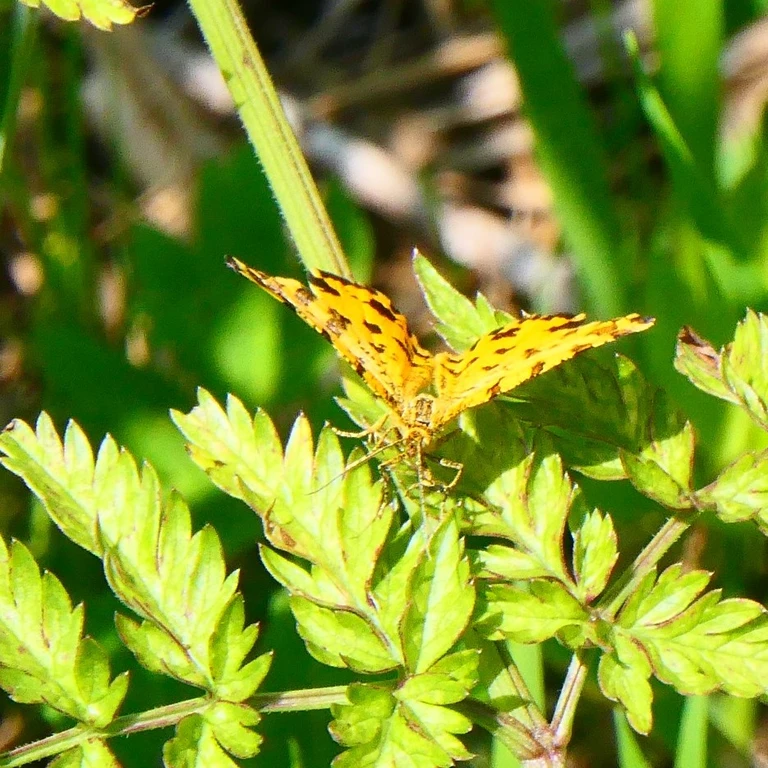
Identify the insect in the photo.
Pseudopanthera macularia
